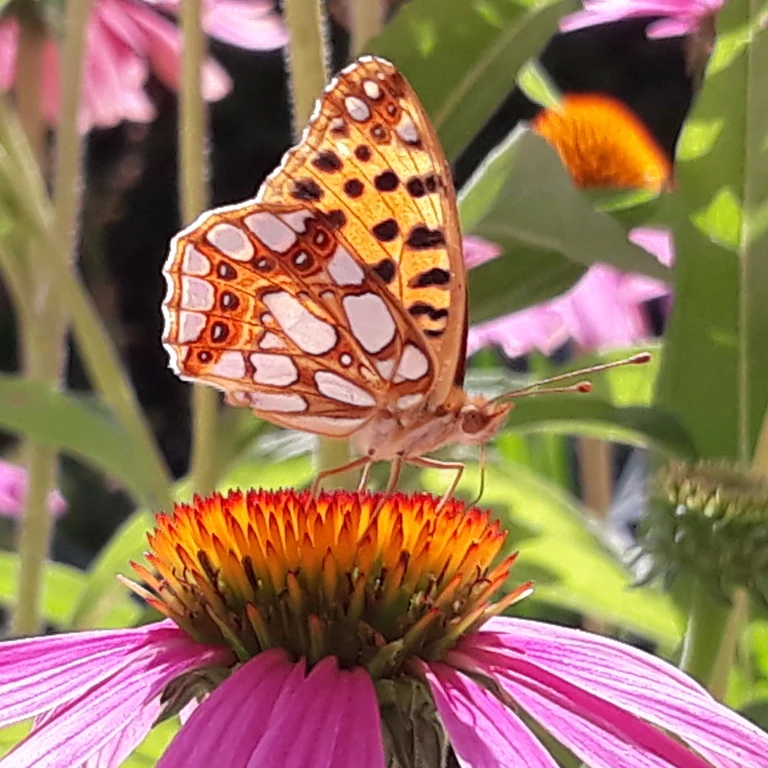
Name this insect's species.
Issoria lathonia
